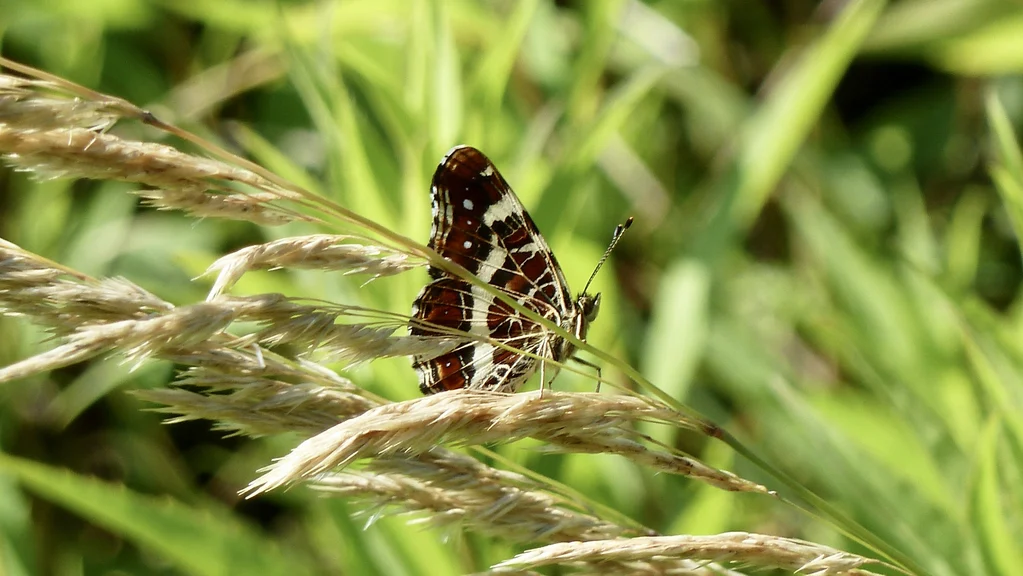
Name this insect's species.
Araschnia levana
